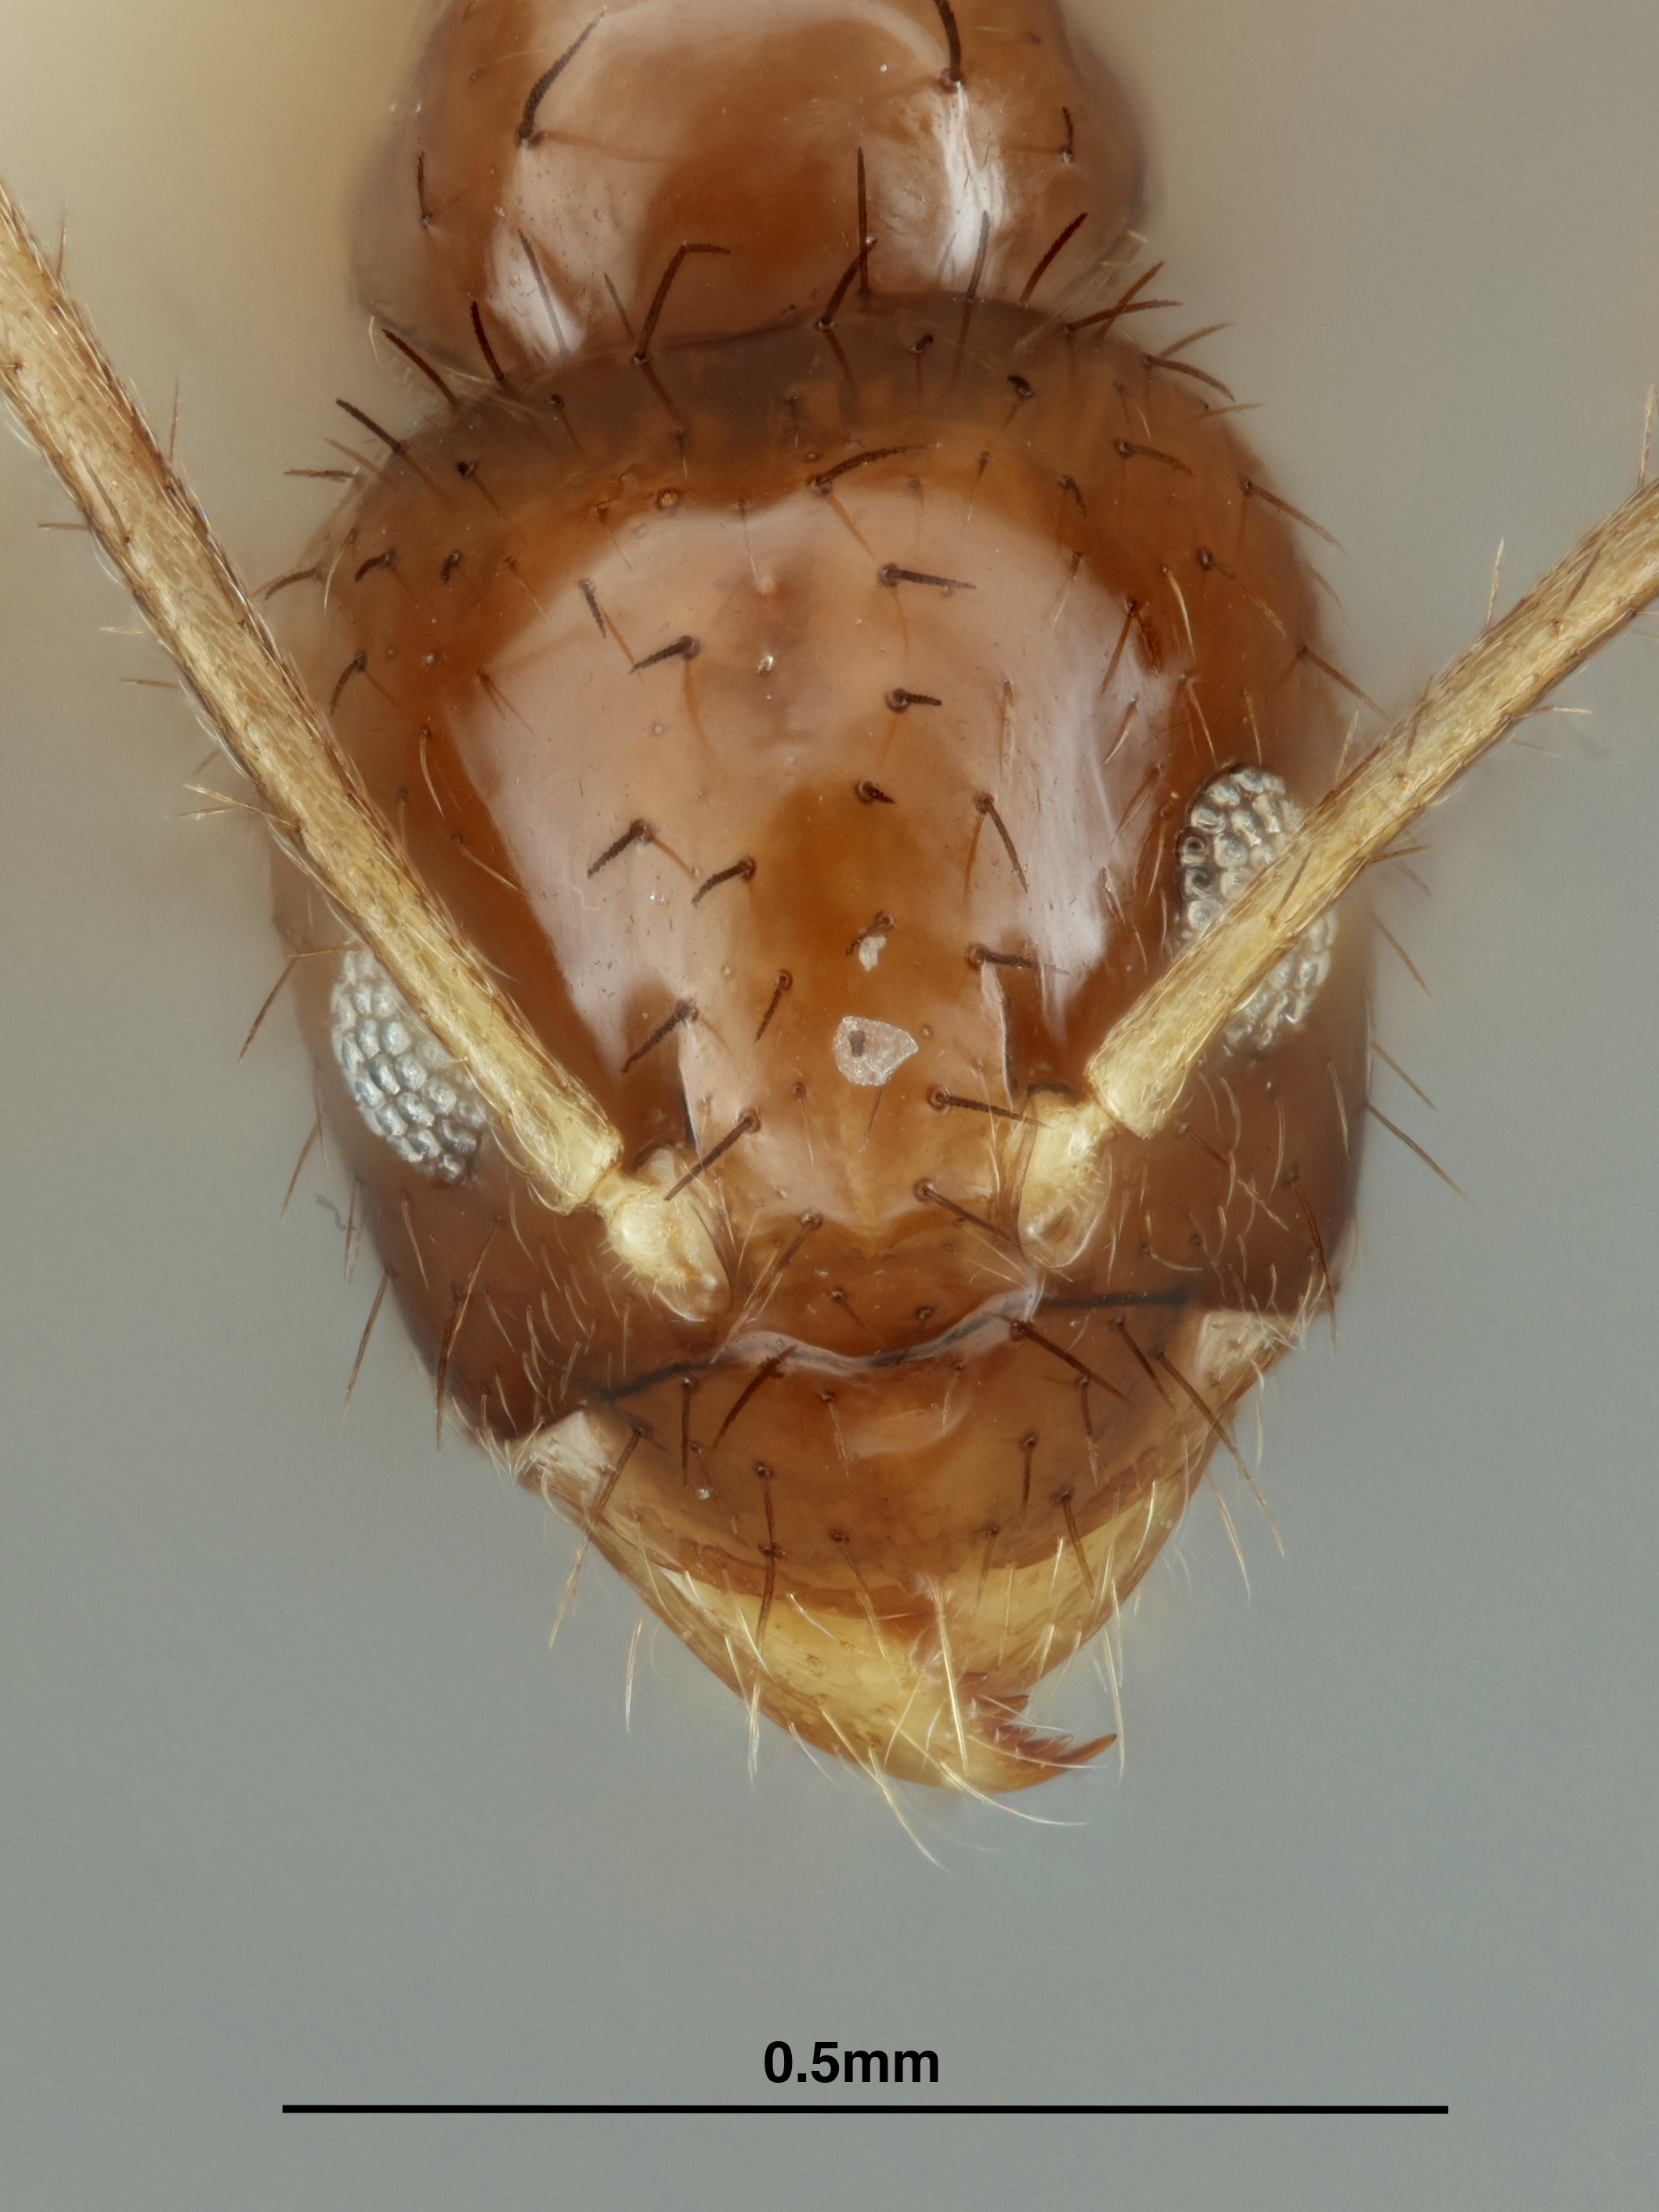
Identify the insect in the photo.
Nylanderia sierra
